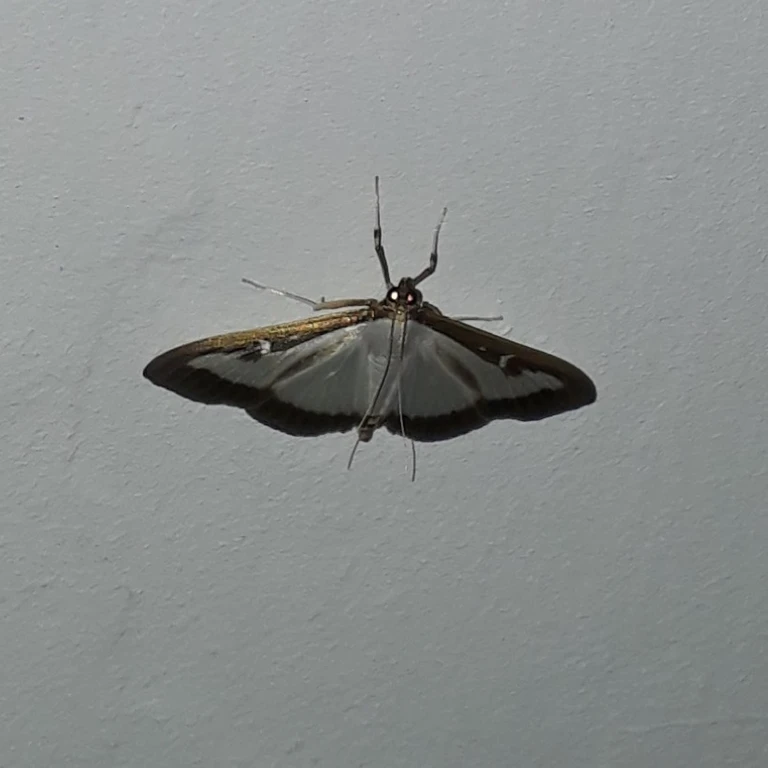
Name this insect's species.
Cydalima perspectalis
